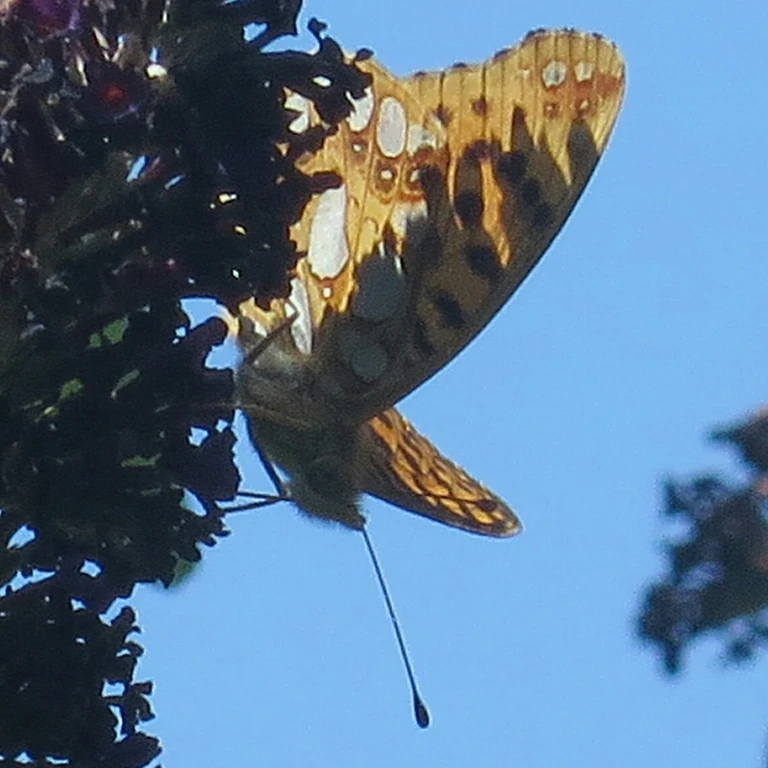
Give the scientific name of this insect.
Issoria lathonia
